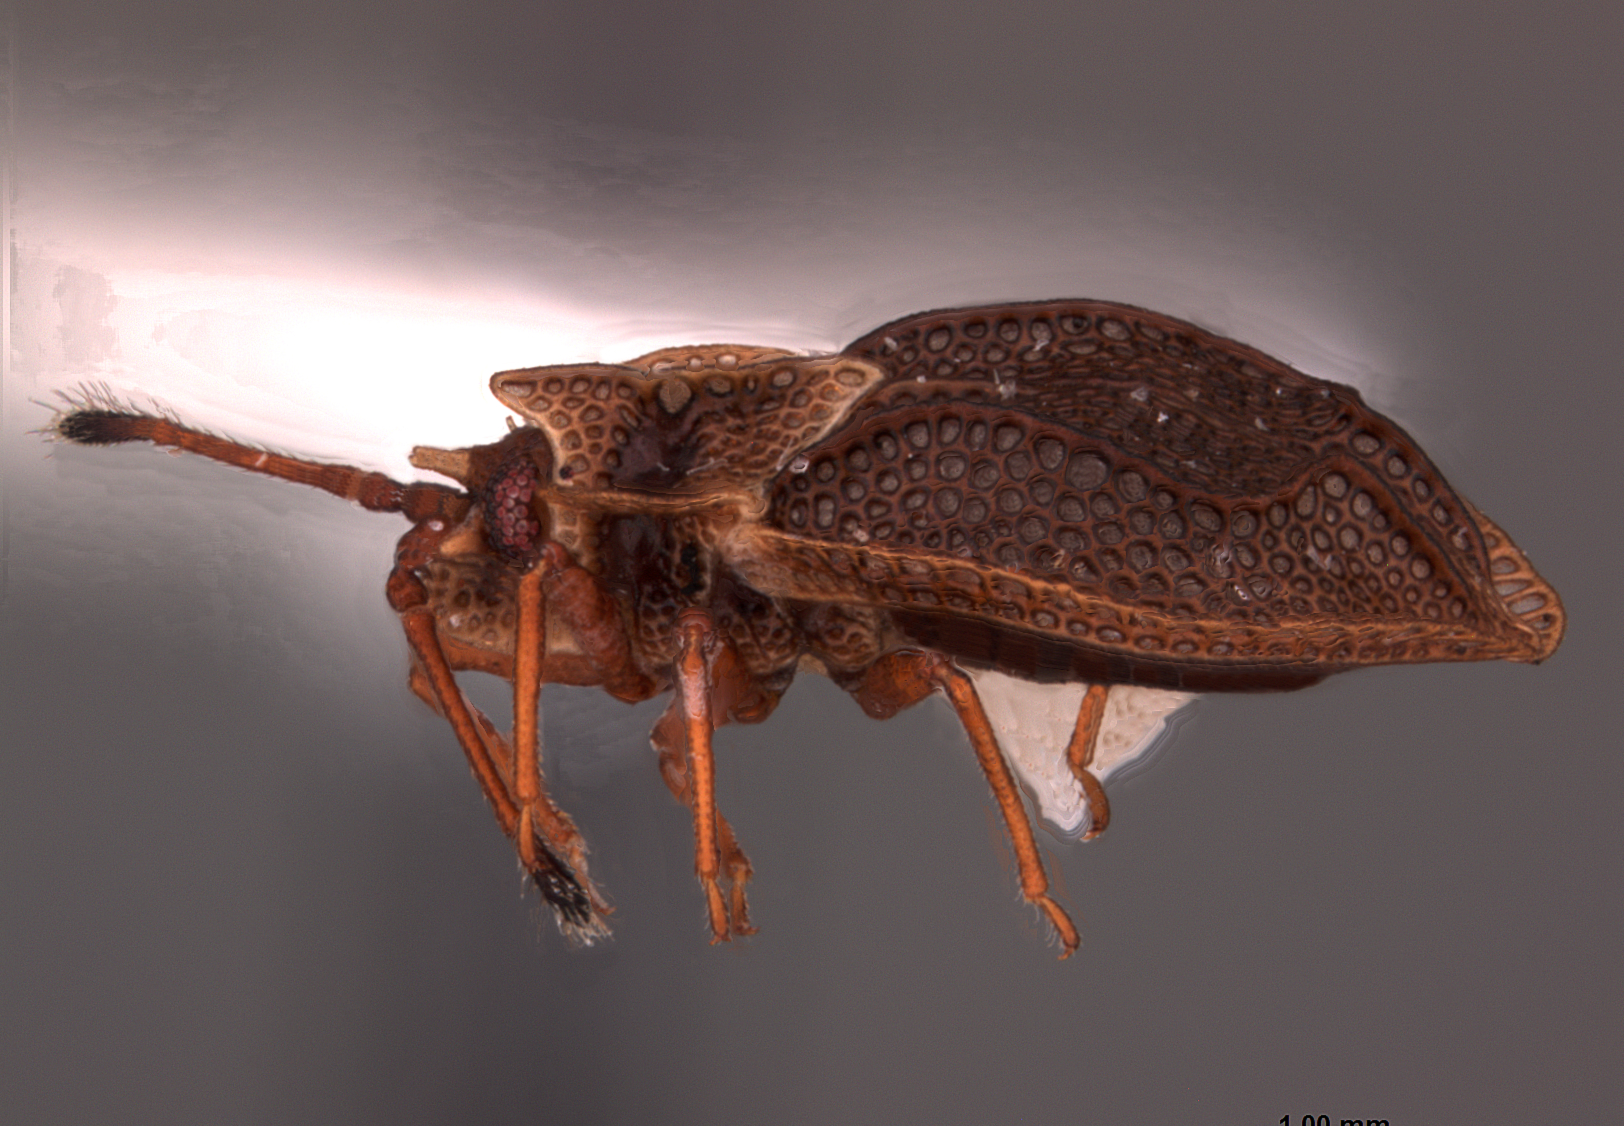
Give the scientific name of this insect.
Acalypta laurae
